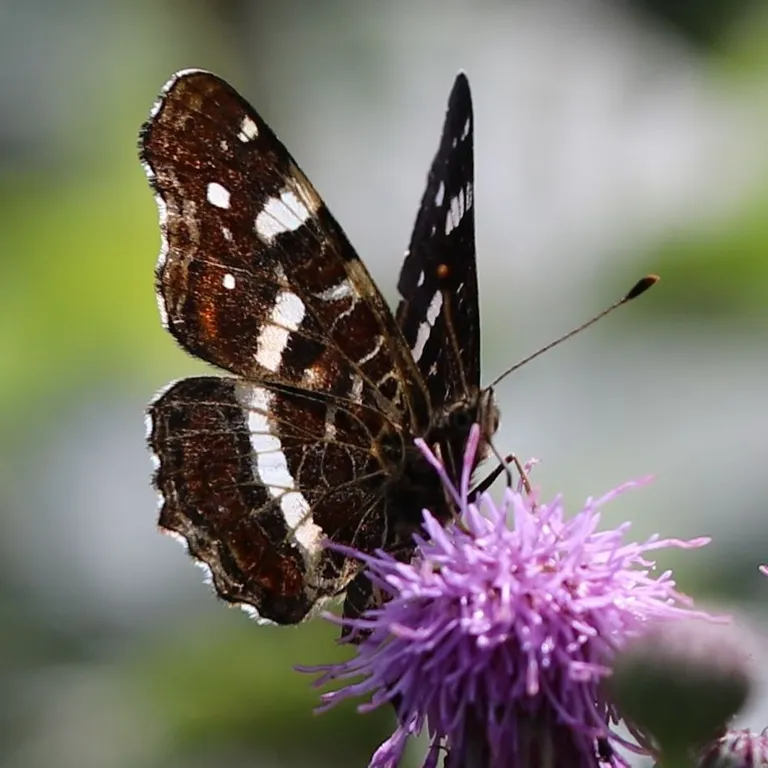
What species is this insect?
Araschnia levana
